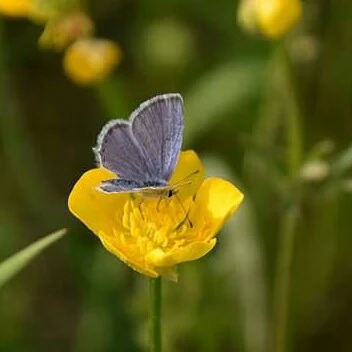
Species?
Cupido argiades (also Elkalyce argiades)
